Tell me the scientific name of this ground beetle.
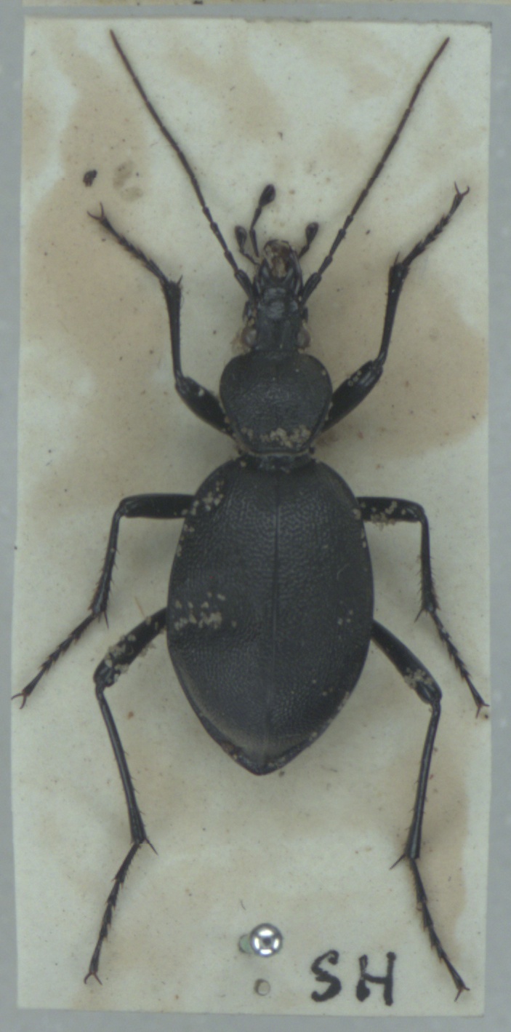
Cychrus caraboides
